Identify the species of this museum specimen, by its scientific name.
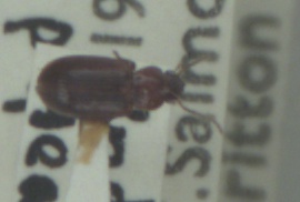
Bradycellus caucasicus
